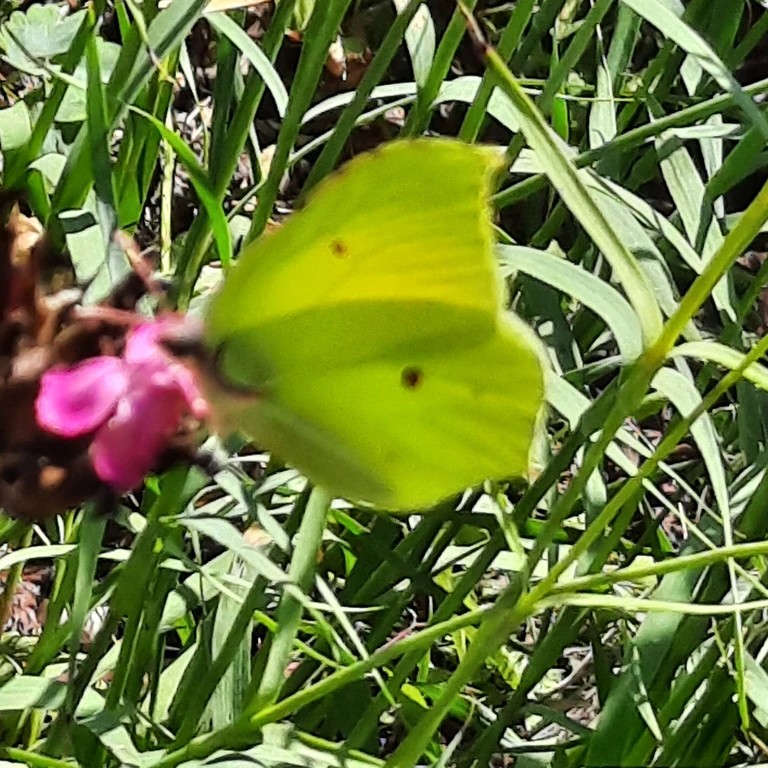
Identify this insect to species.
Gonepteryx rhamni
